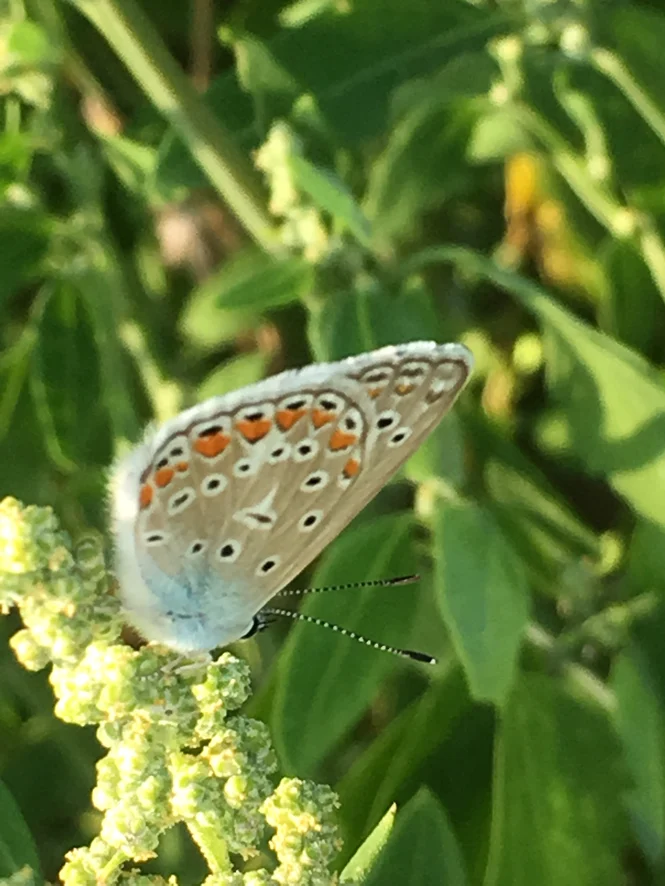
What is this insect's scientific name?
Polyommatus icarus
